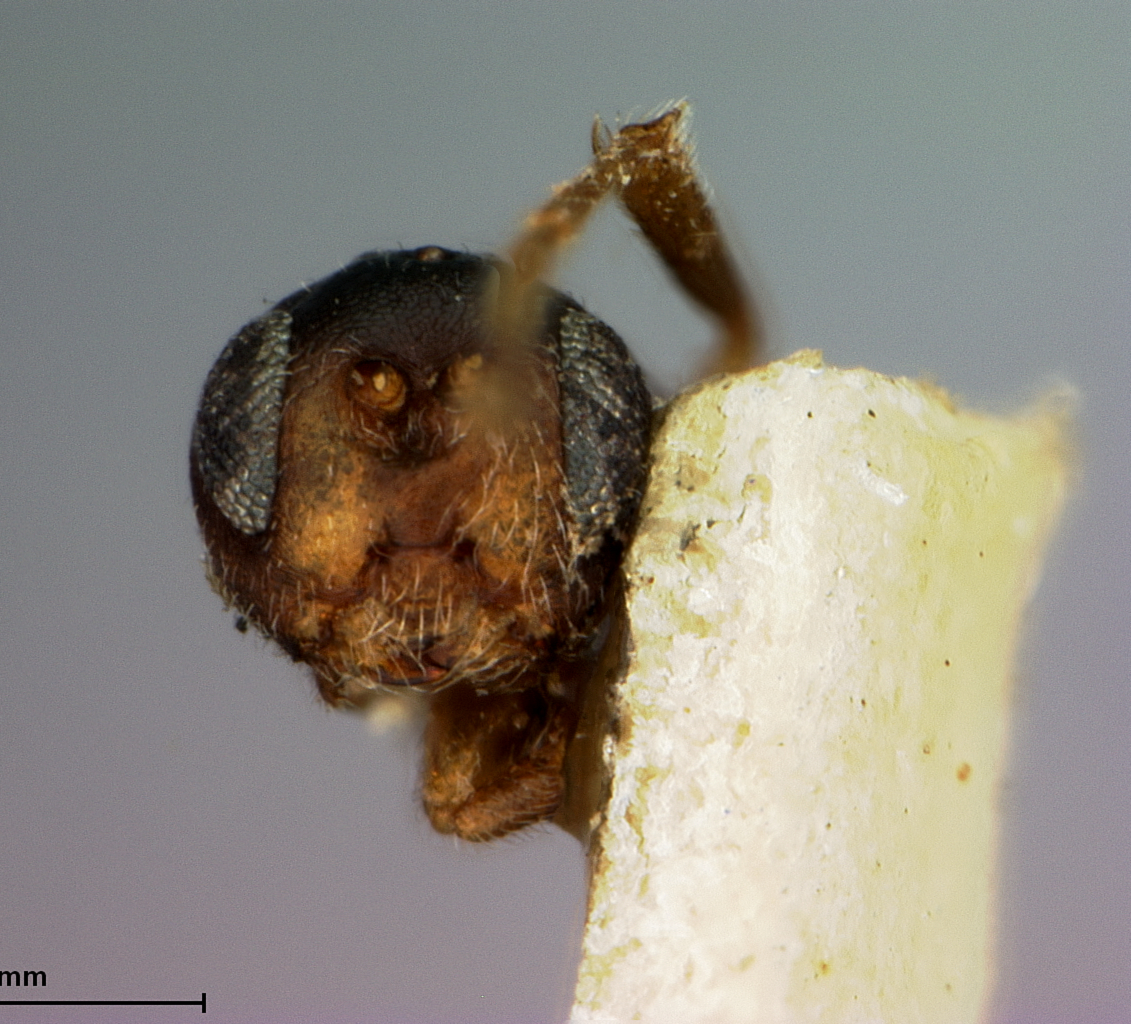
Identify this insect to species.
Biorhiza rubinus
